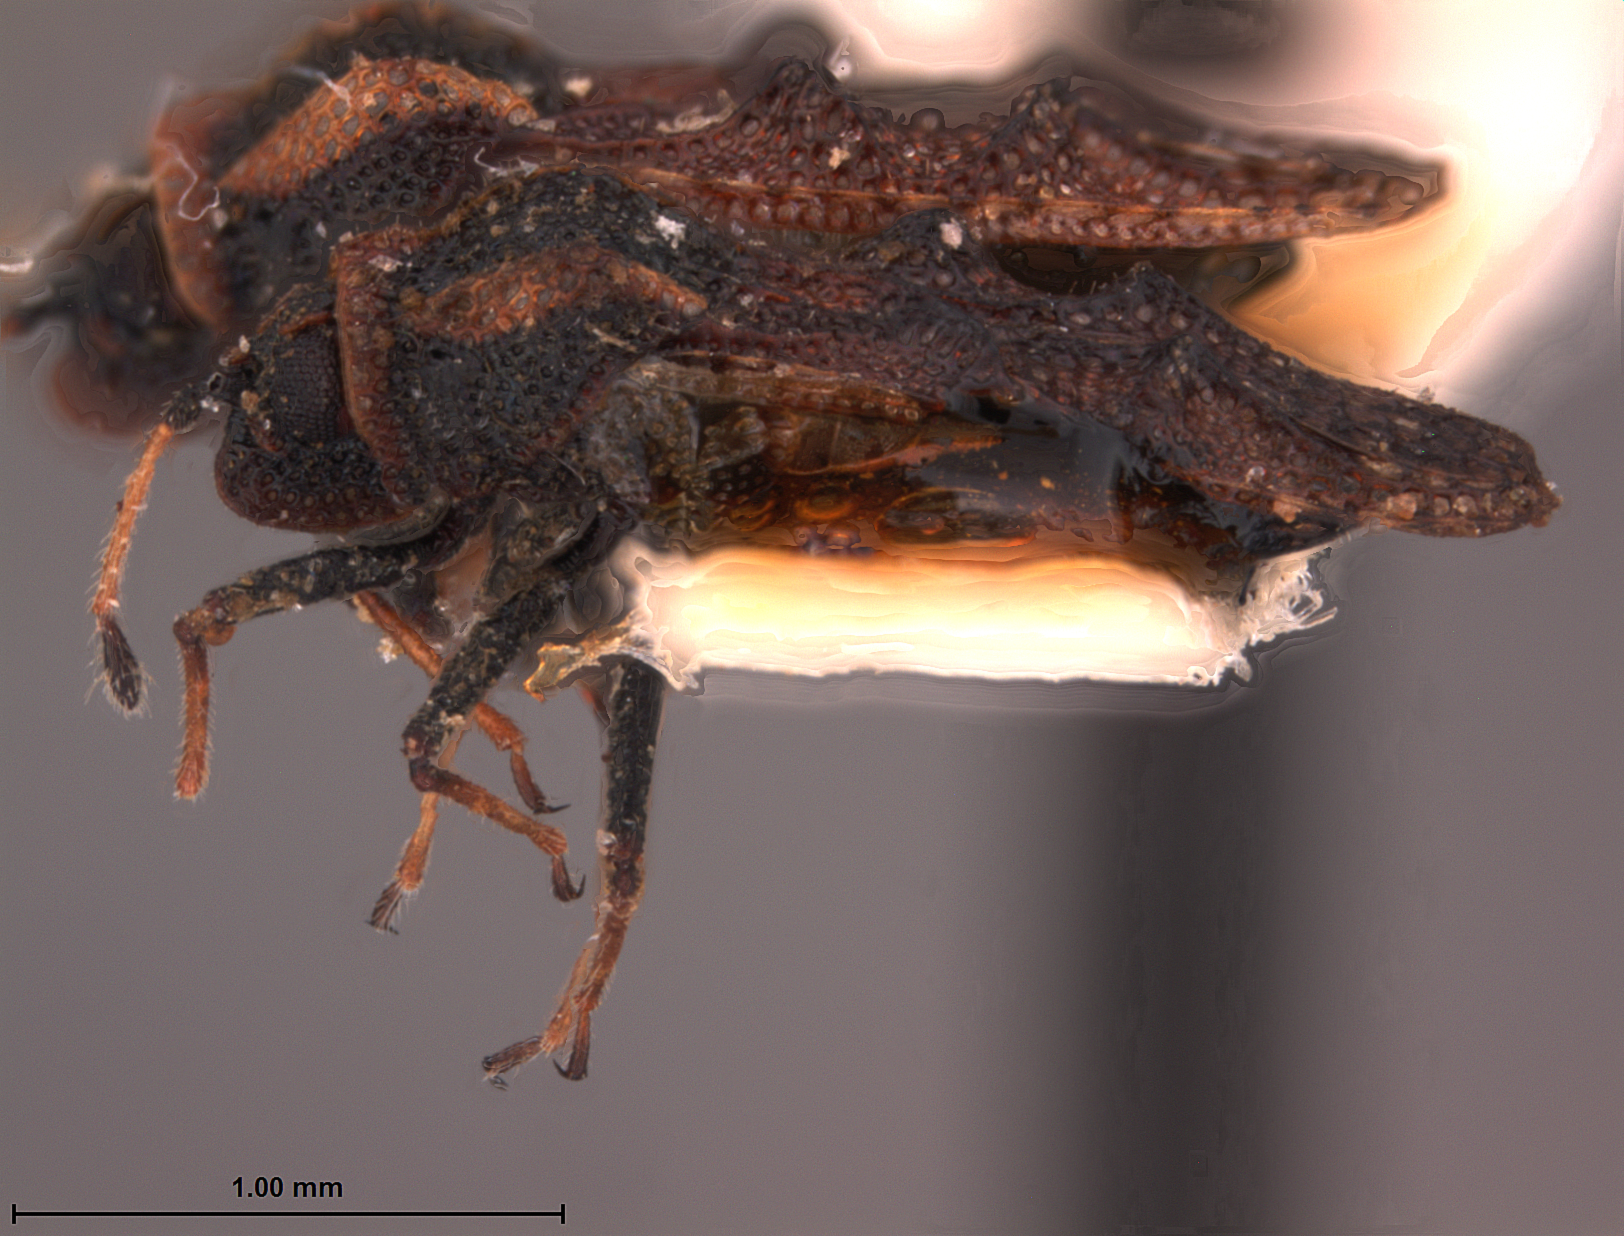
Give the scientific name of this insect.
Monanthia berryi
